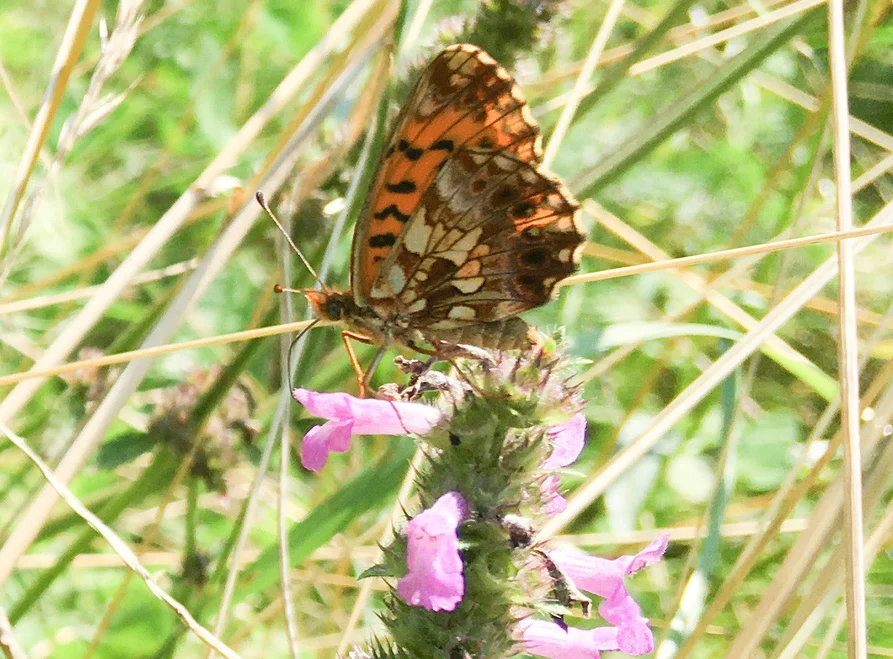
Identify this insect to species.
Boloria dia
